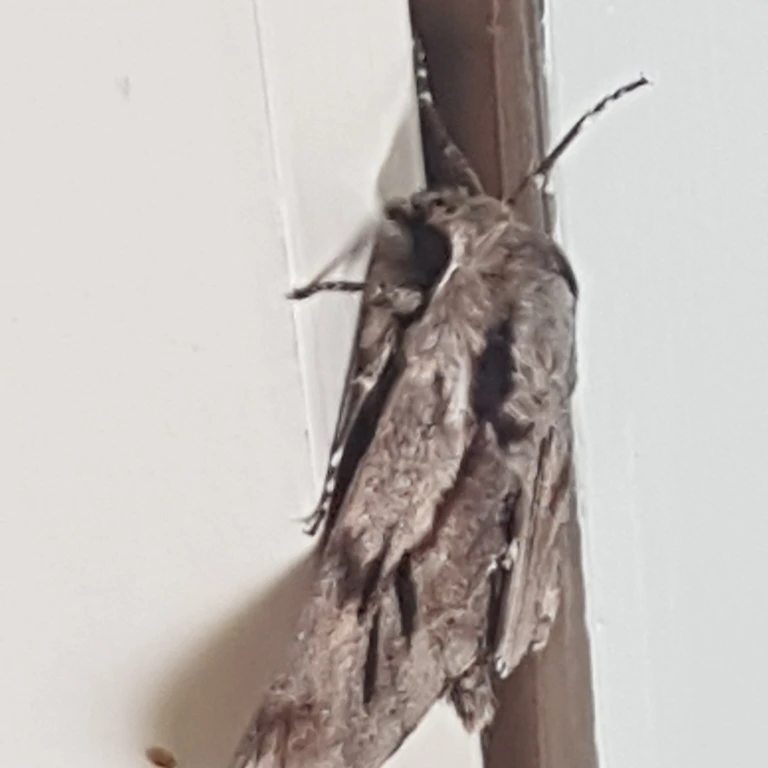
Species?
Sphinx pinastri
